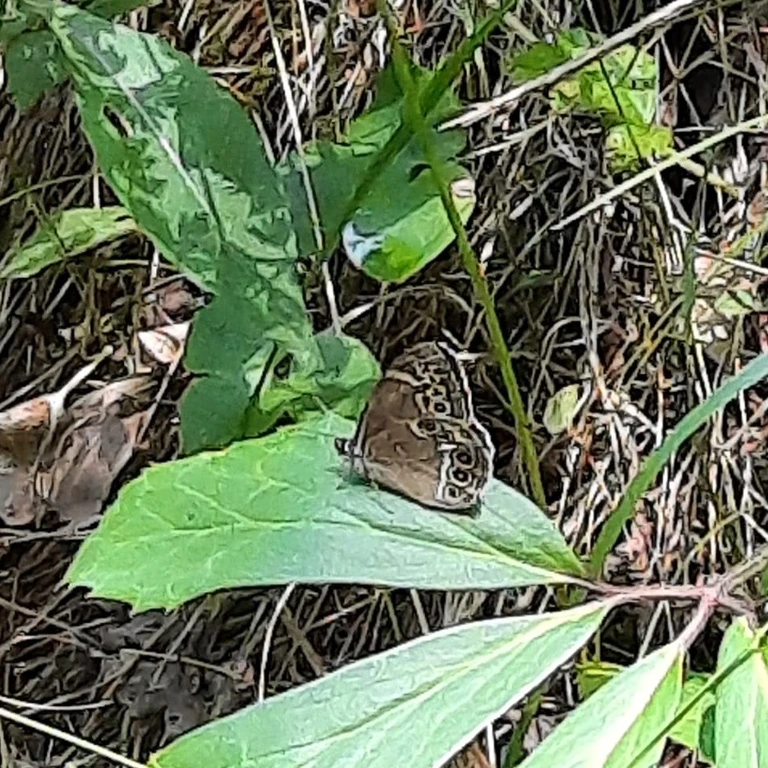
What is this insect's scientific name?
Lopinga achine (also Pararge achine)
